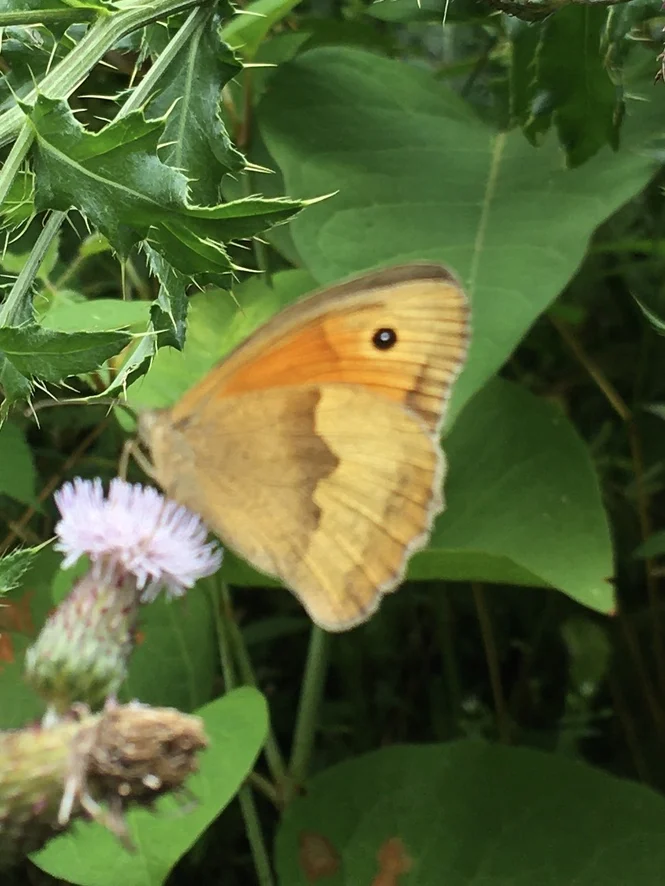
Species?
Maniola jurtina
